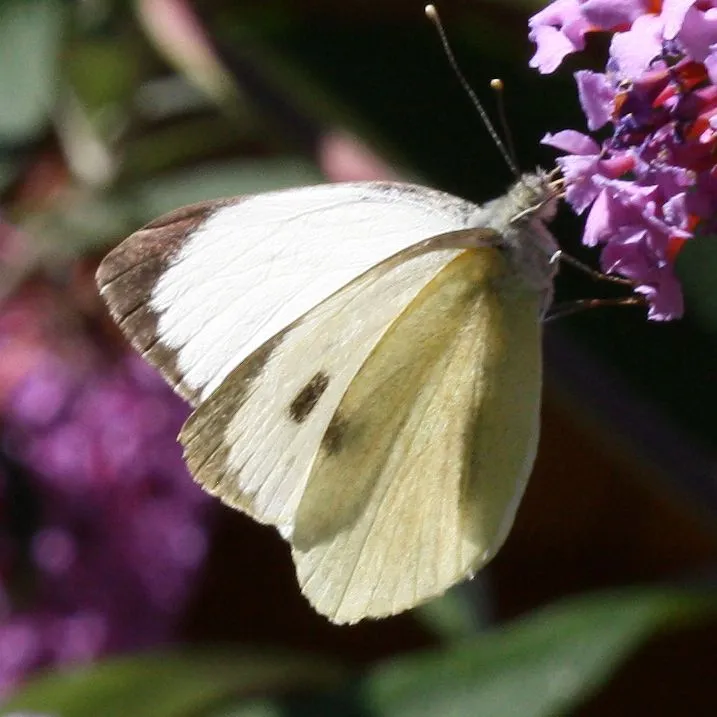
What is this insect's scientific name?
Pieris brassicae
